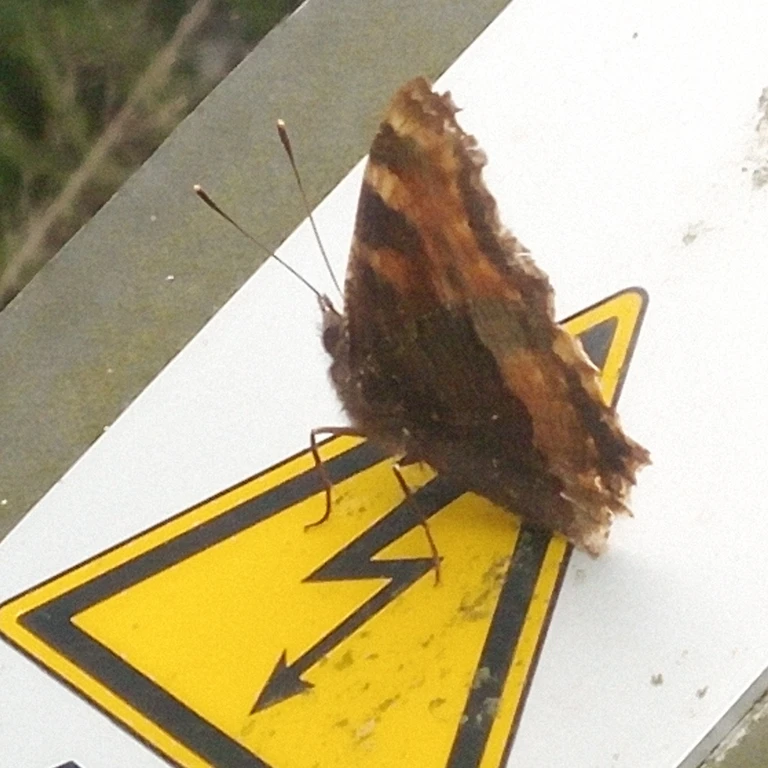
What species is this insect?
Nymphalis polychloros
